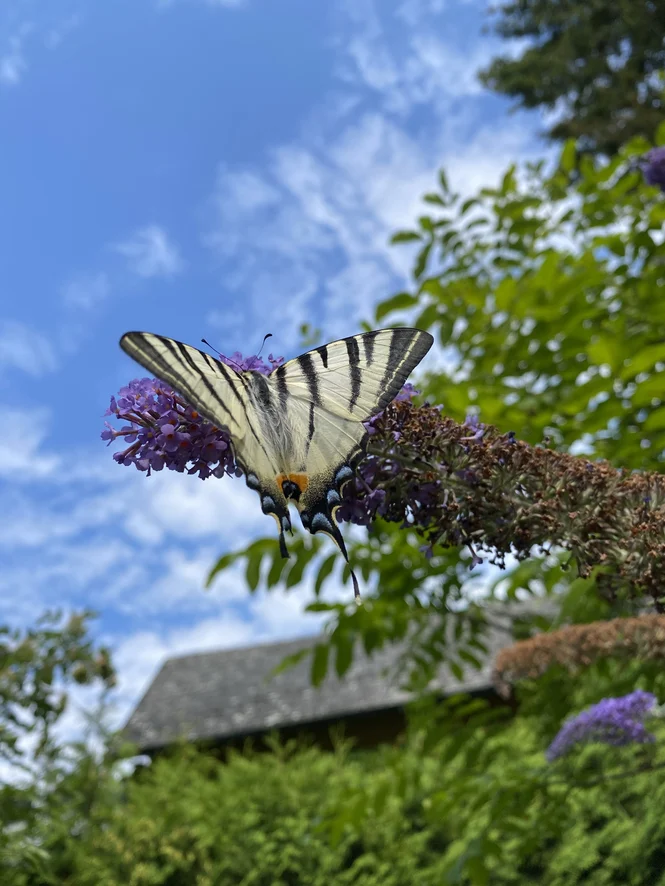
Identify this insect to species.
Iphiclides podalirius
